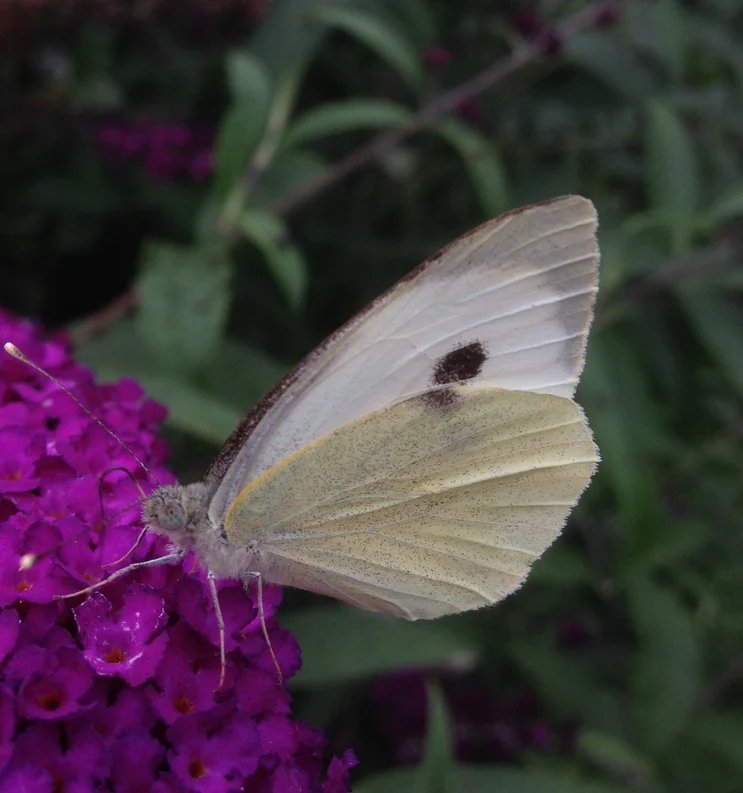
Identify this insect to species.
Pieris brassicae
